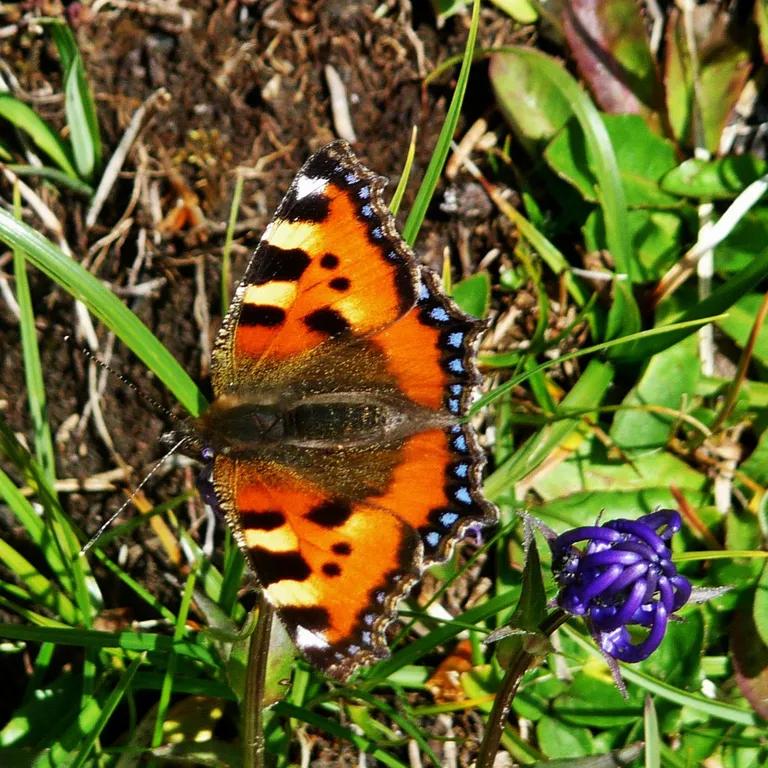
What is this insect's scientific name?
Aglais urticae
